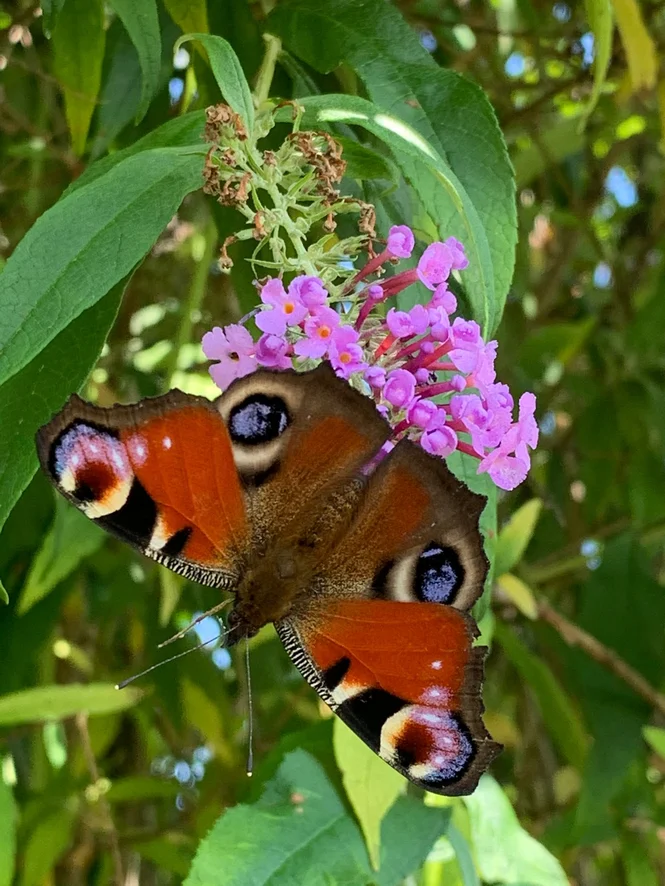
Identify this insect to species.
Aglais io
